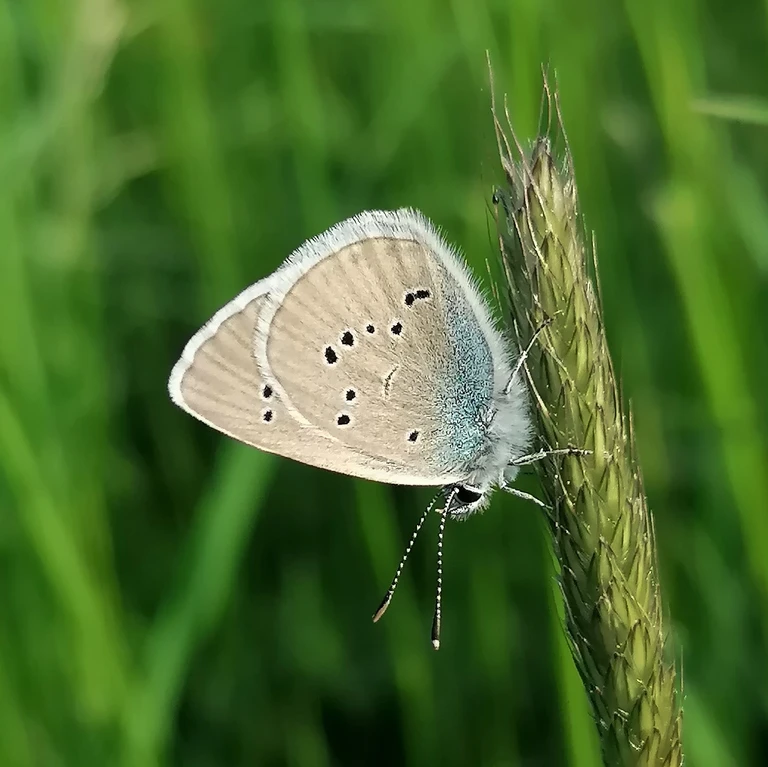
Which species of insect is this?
Cyaniris semiargus
